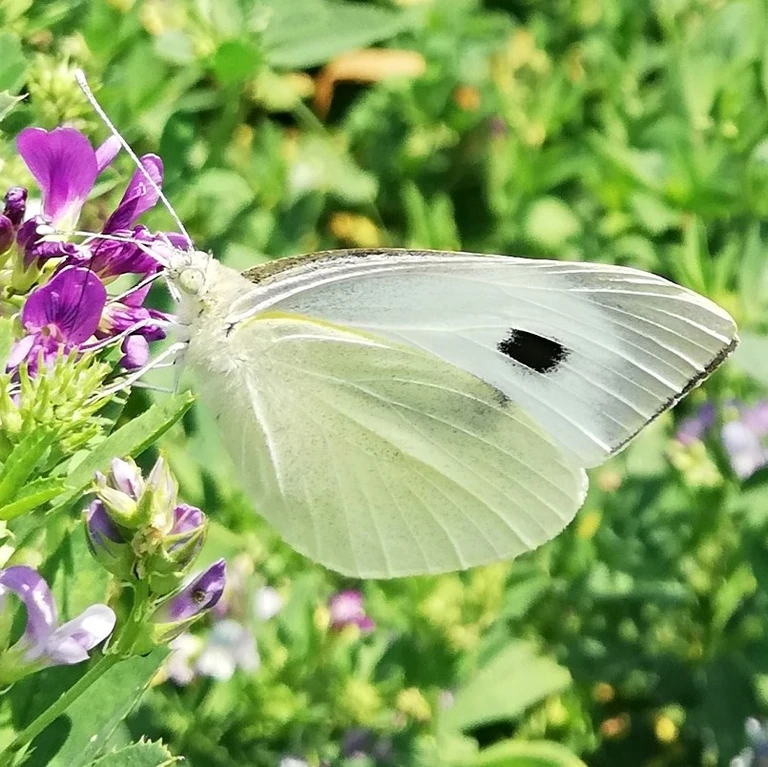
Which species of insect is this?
Pieris brassicae
